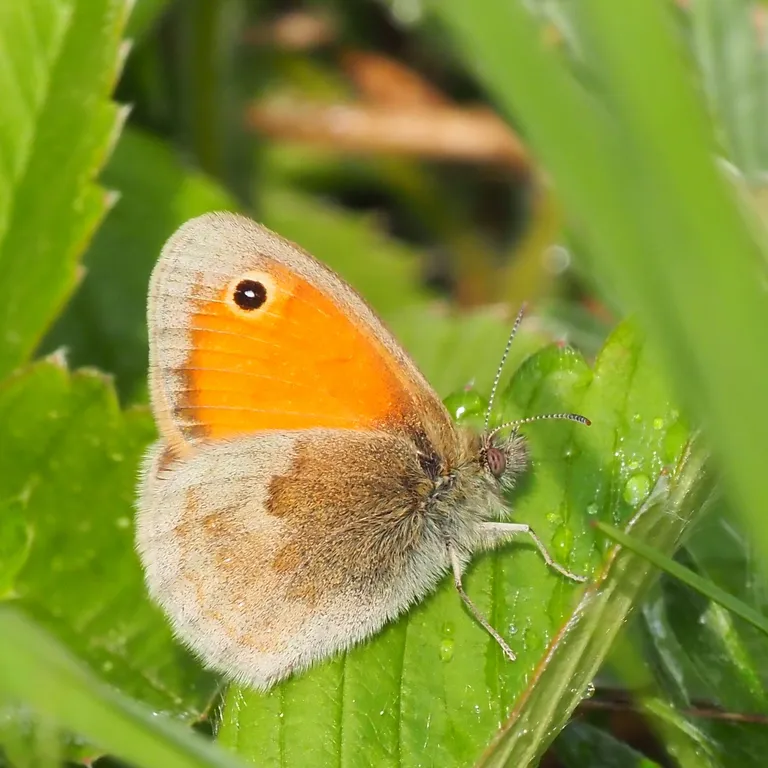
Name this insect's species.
Coenonympha pamphilus
